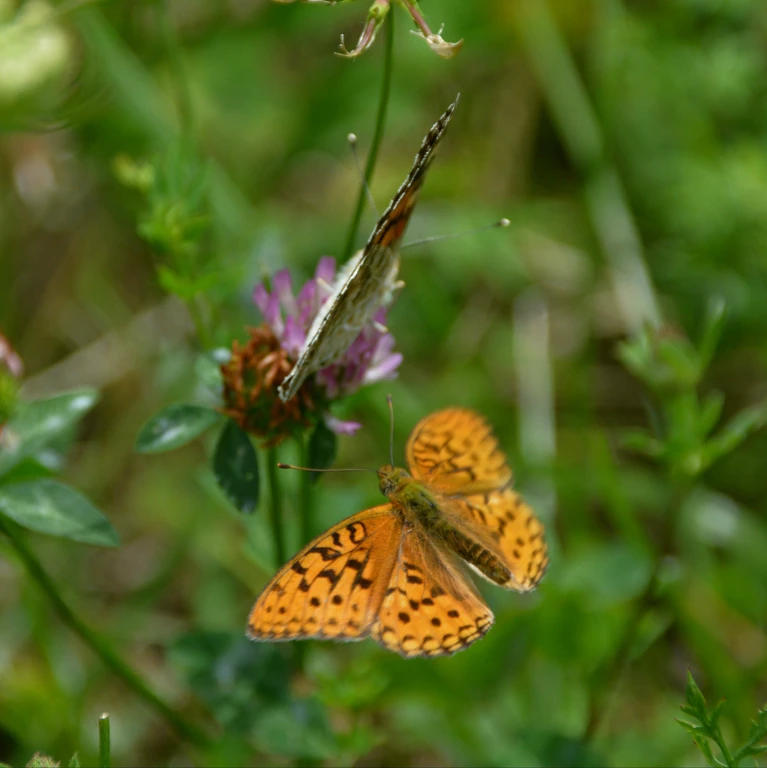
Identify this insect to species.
Fabriciana adippe
